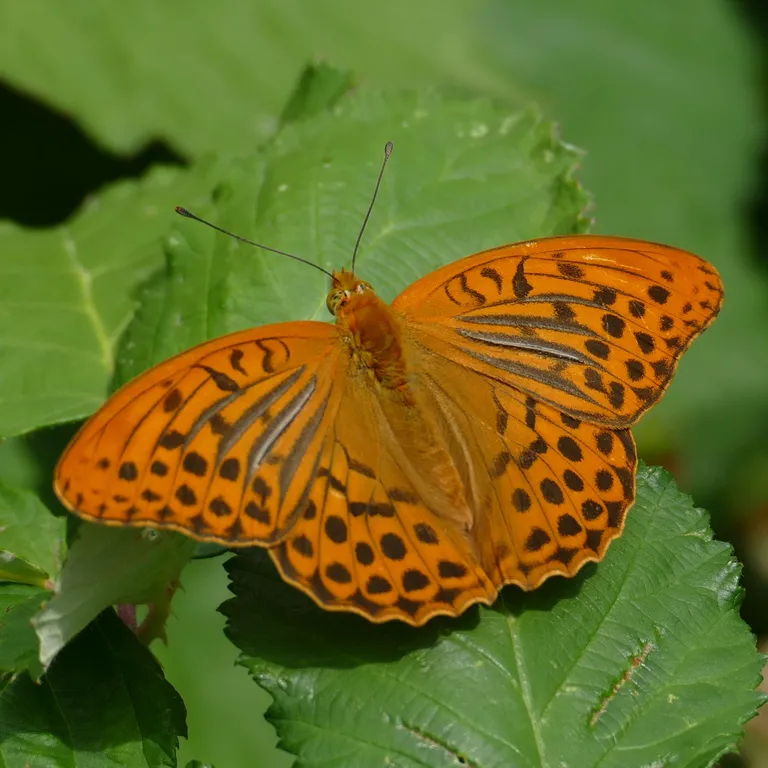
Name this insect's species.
Argynnis paphia
